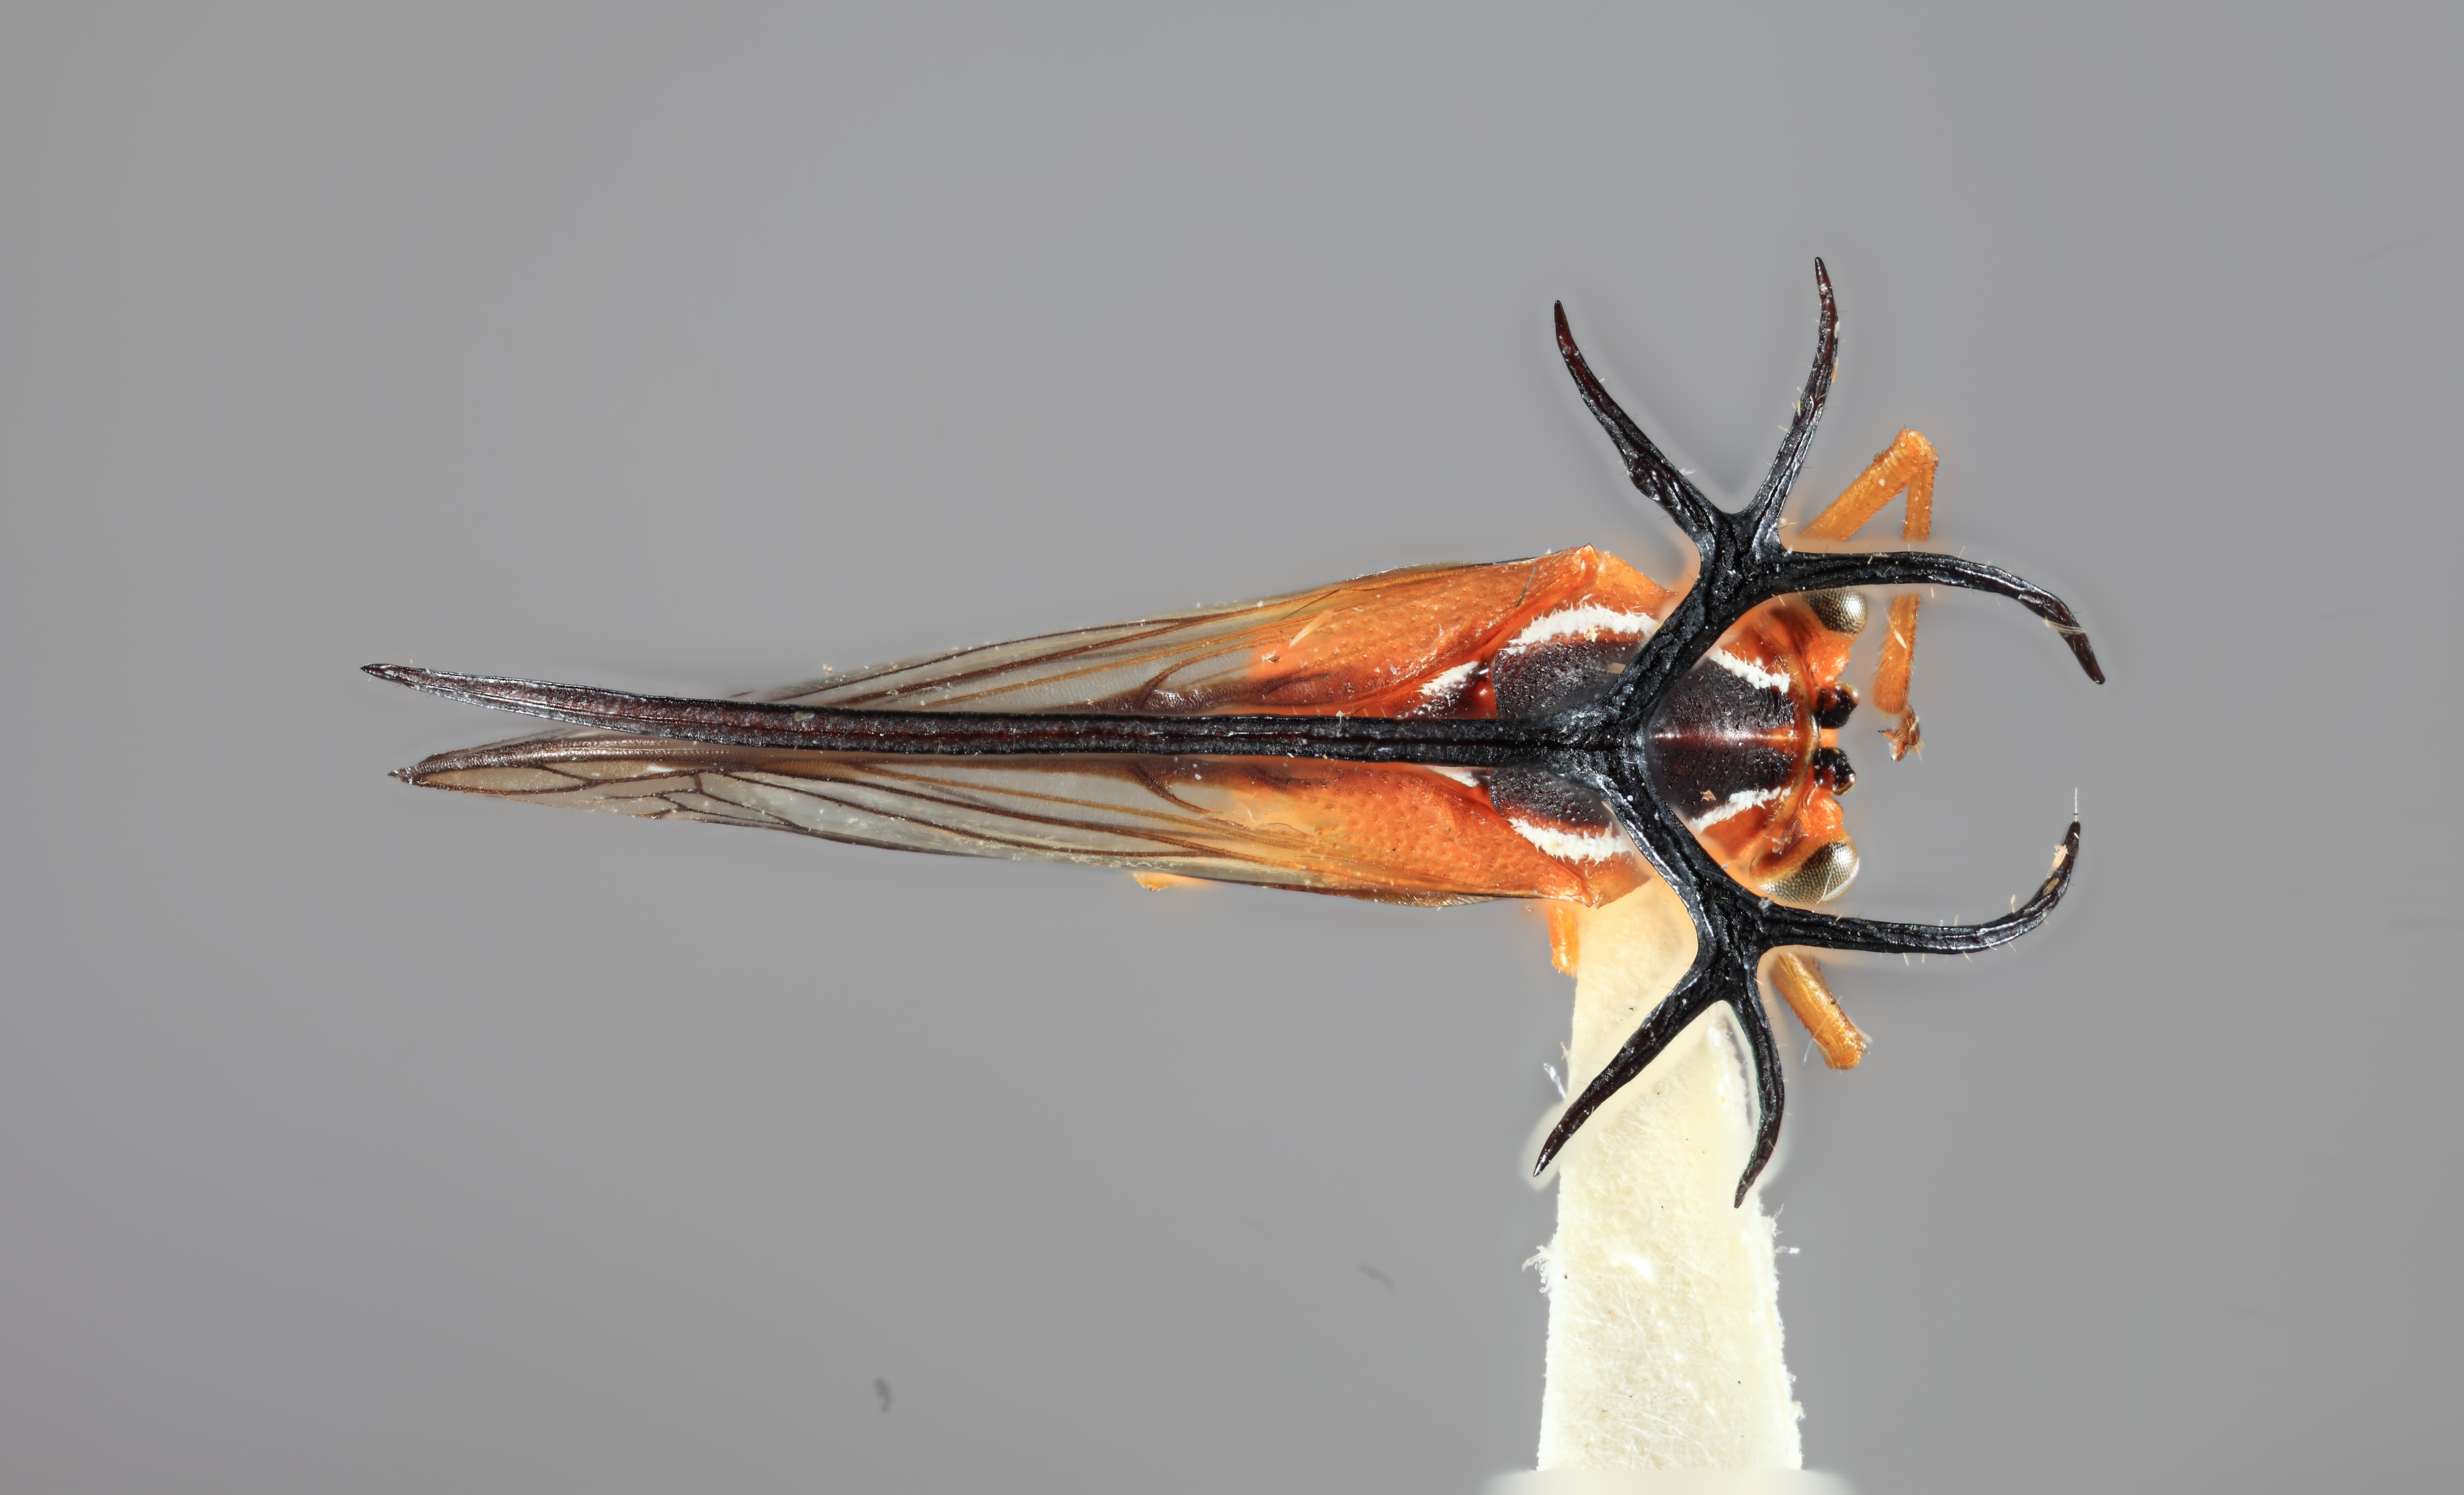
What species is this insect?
Umbelligerus peruviensis
